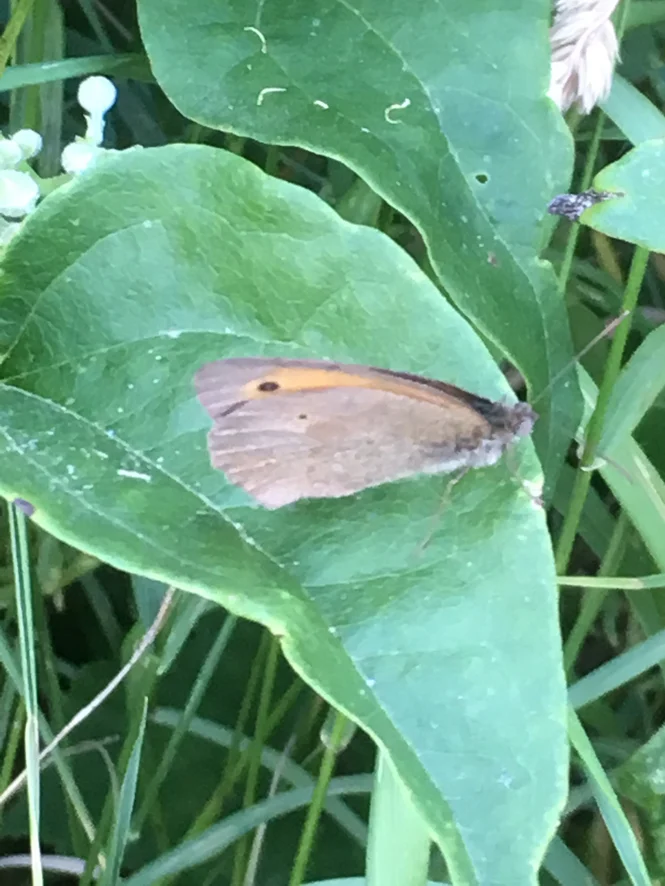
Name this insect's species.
Maniola jurtina
